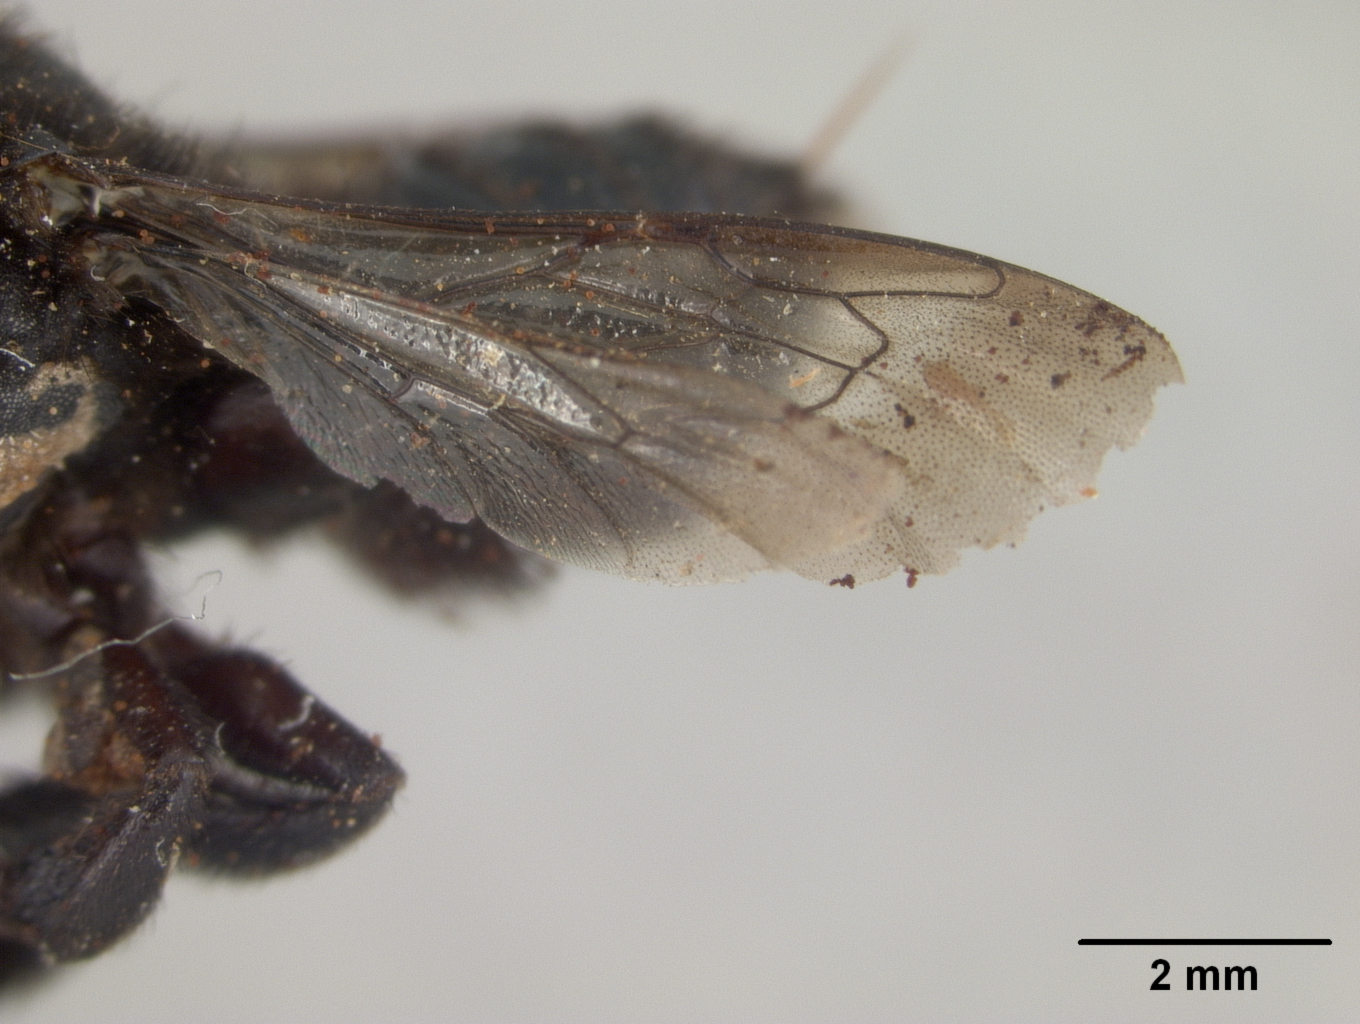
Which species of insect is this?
Megachile atramentata
